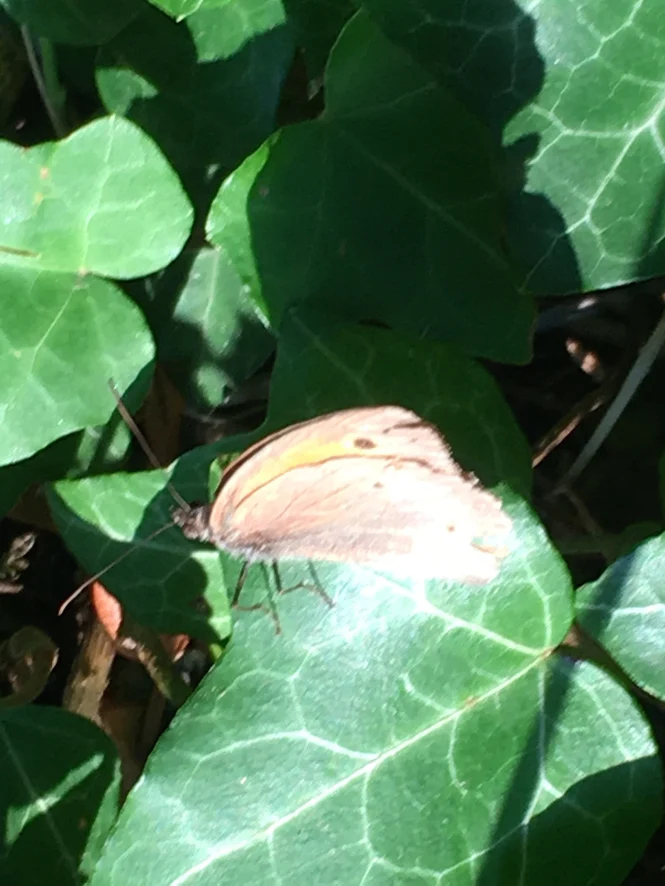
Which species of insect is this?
Maniola jurtina
